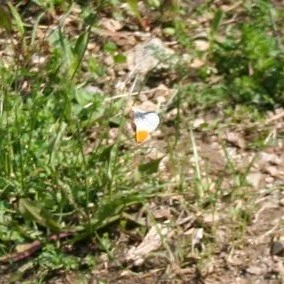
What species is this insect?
Anthocharis cardamines
